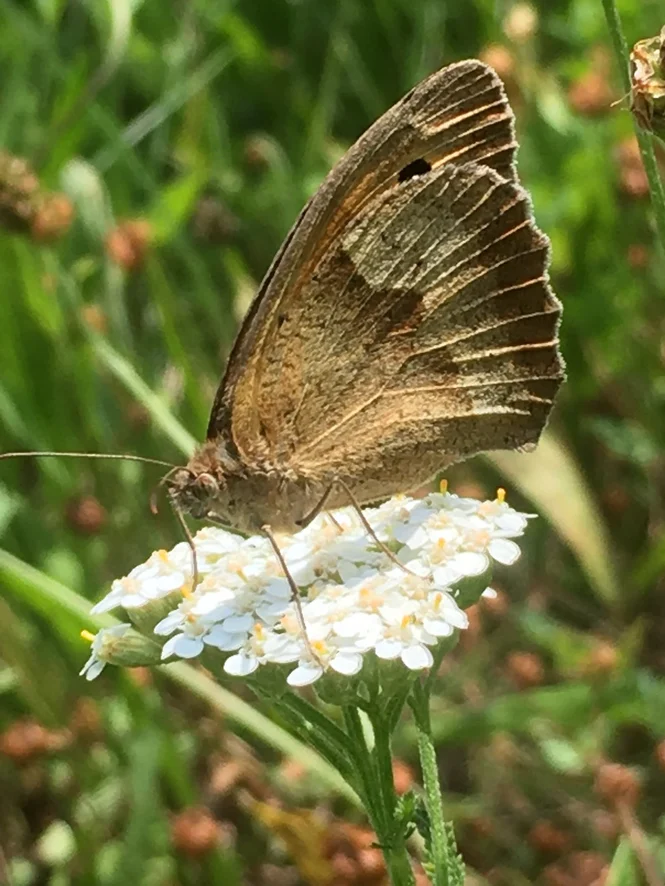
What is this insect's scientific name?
Maniola jurtina
